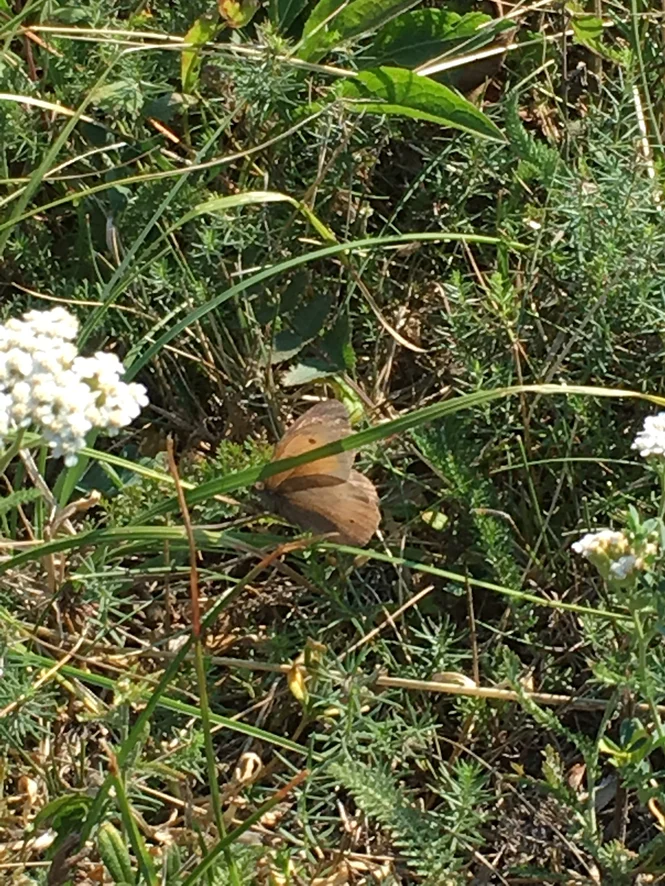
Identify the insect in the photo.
Maniola jurtina
